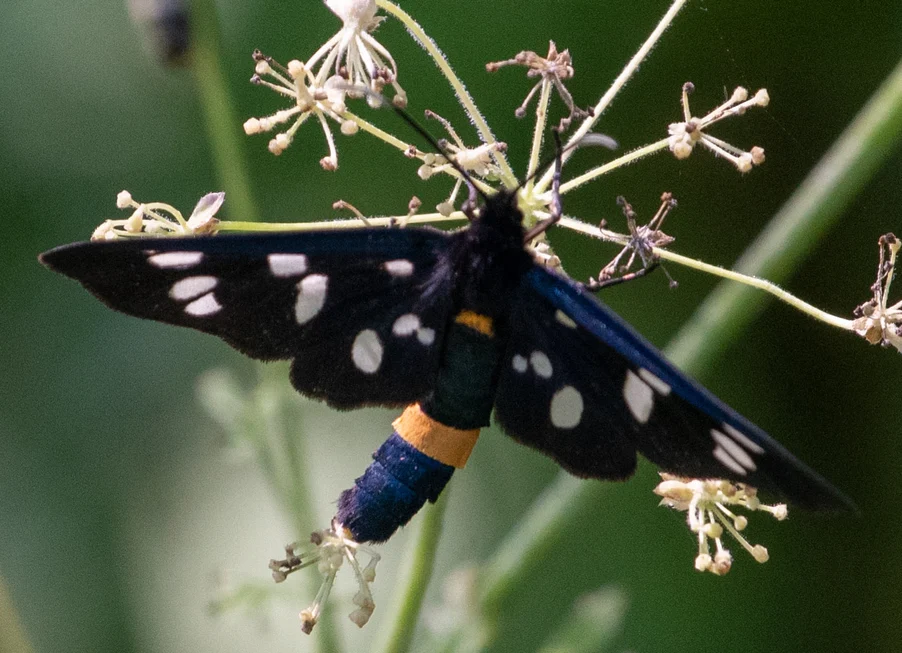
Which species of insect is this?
Amata phegea
